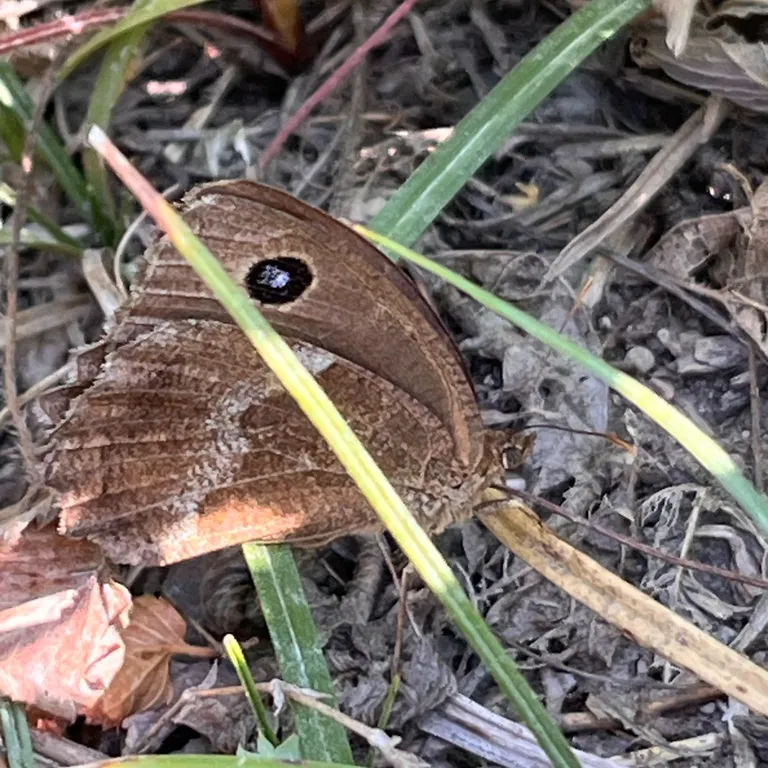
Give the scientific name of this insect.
Minois dryas
